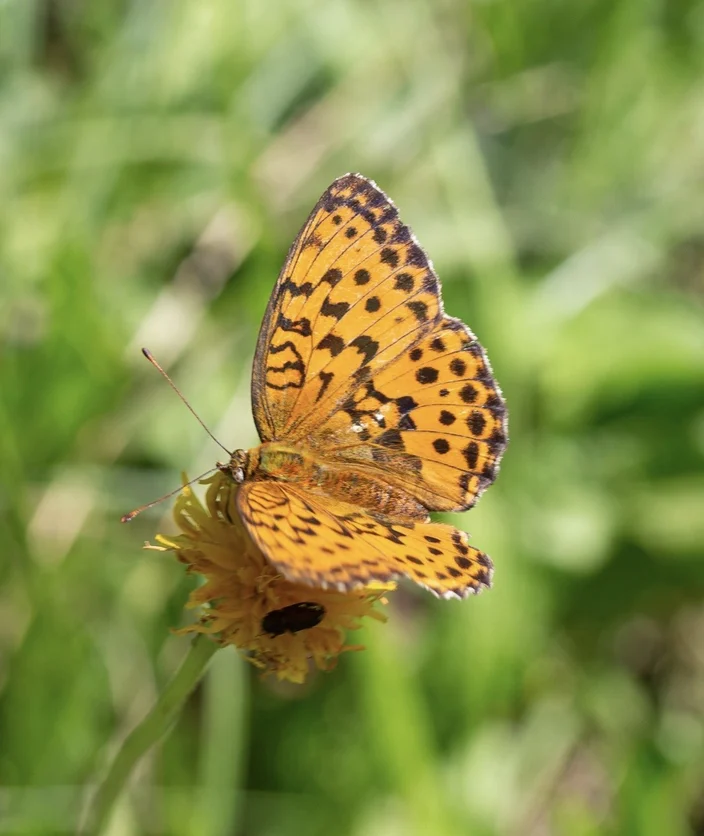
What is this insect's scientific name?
Brenthis daphne
